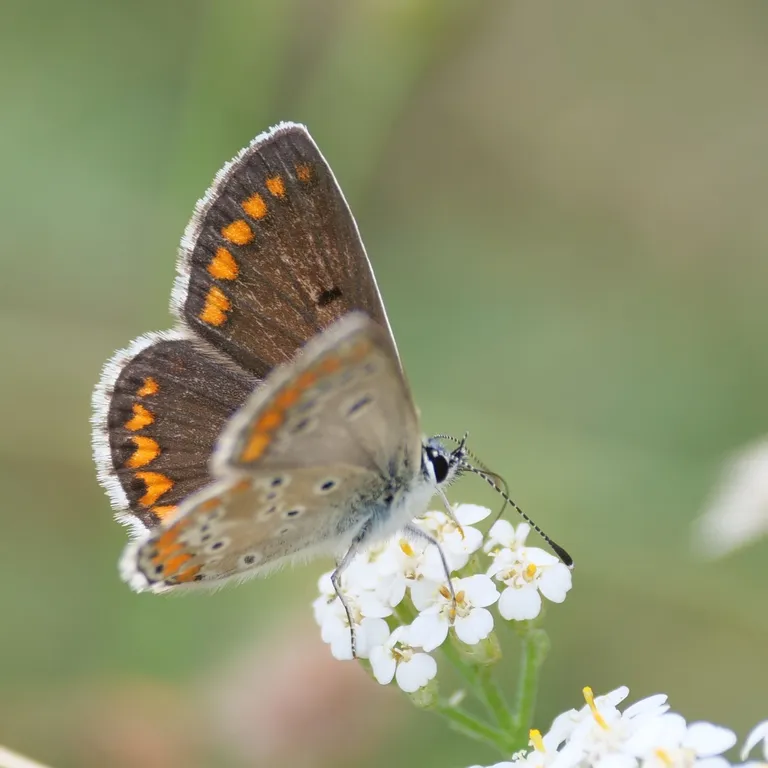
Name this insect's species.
Aricia agestis/artaxerxes
